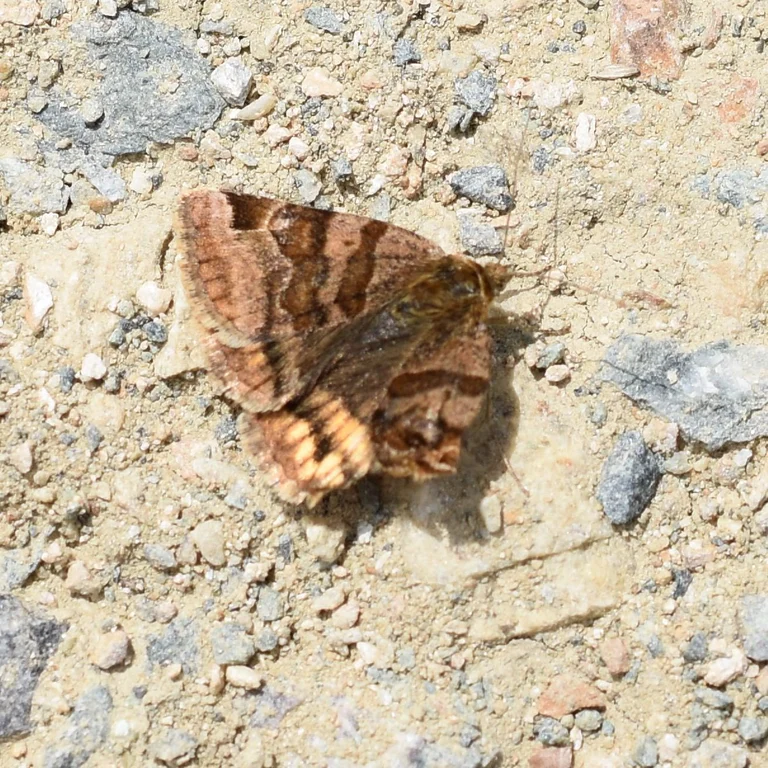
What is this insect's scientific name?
Euclidia glyphica
